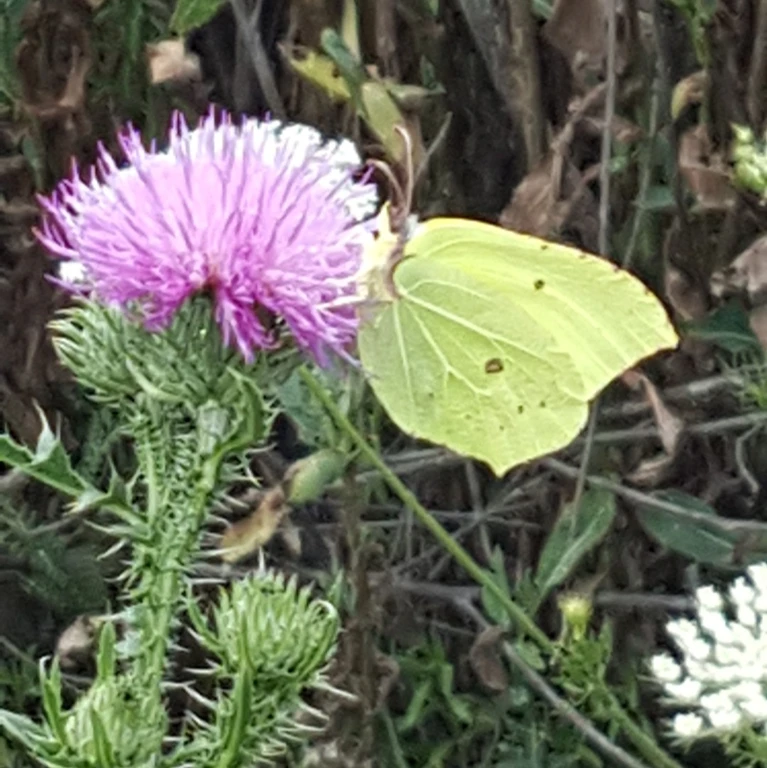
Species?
Gonepteryx rhamni
